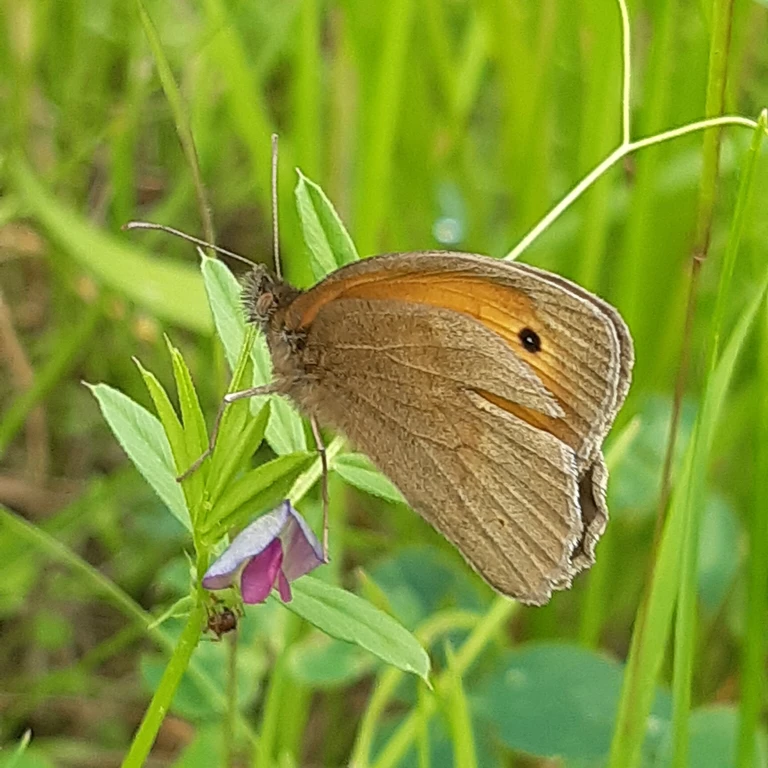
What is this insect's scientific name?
Maniola jurtina
